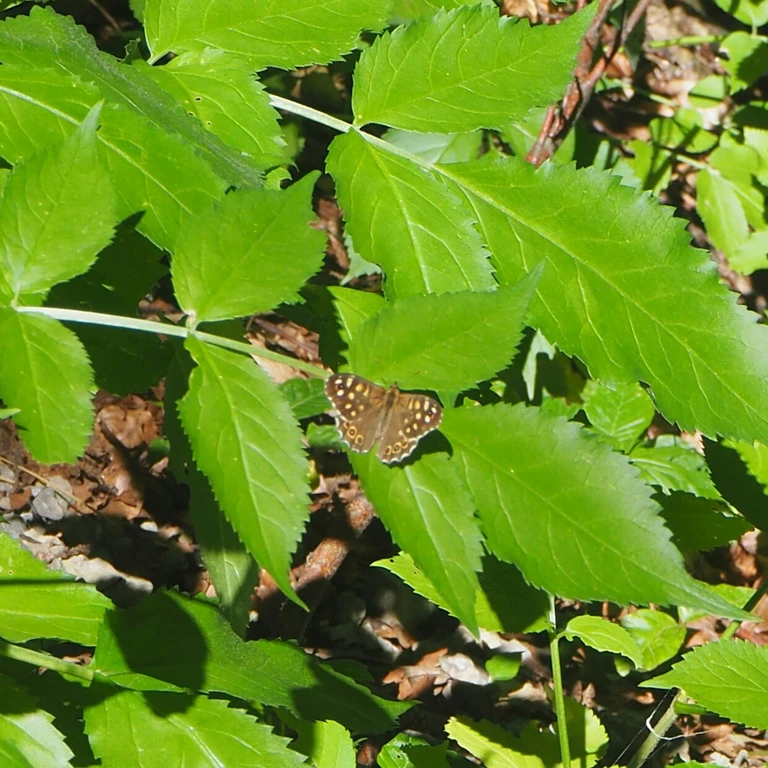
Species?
Pararge aegeria
